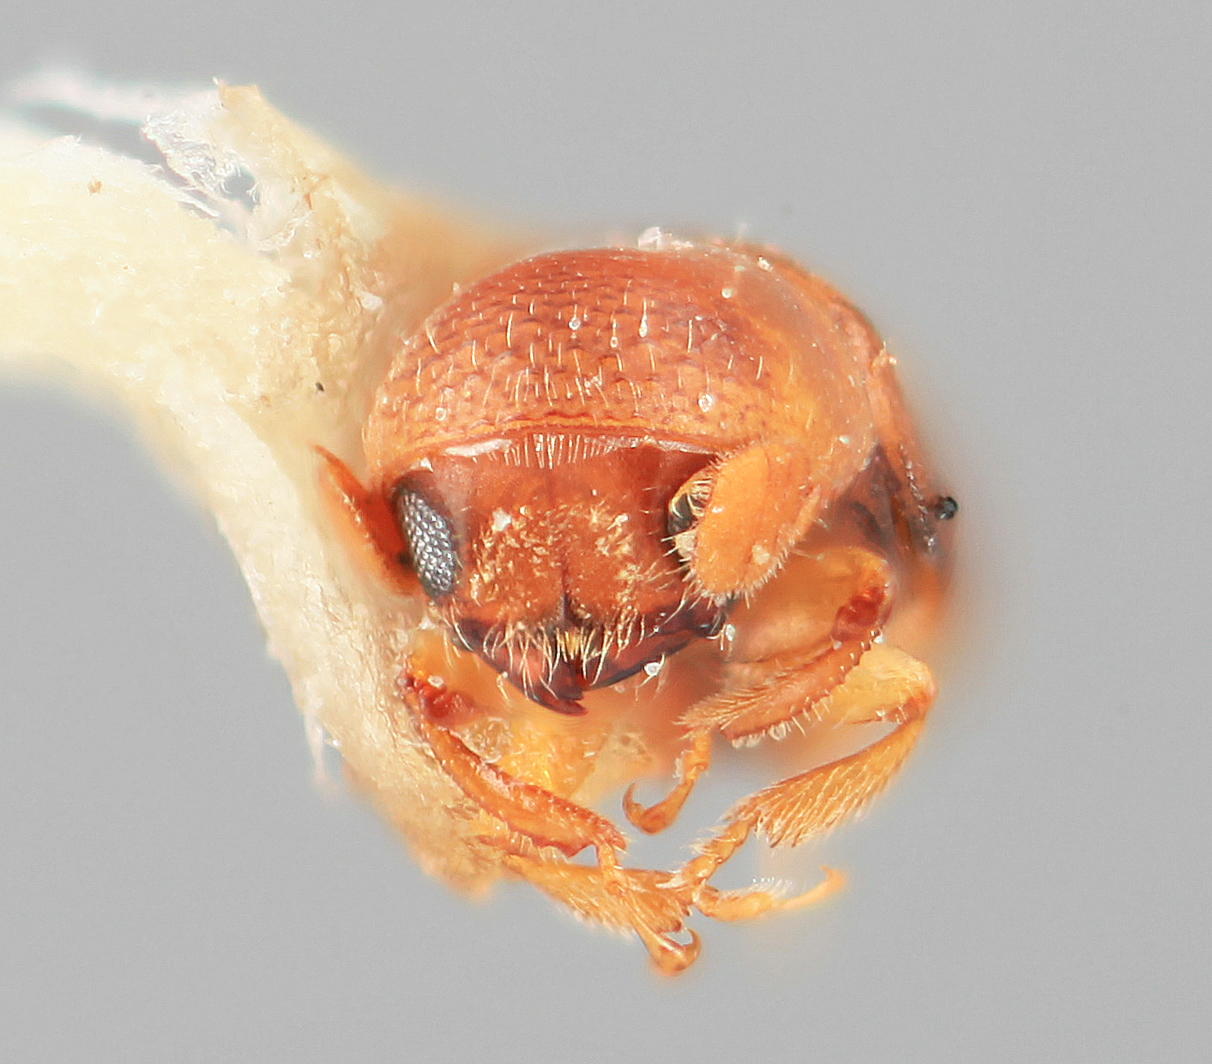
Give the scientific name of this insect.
Corthylocurus moritzi
